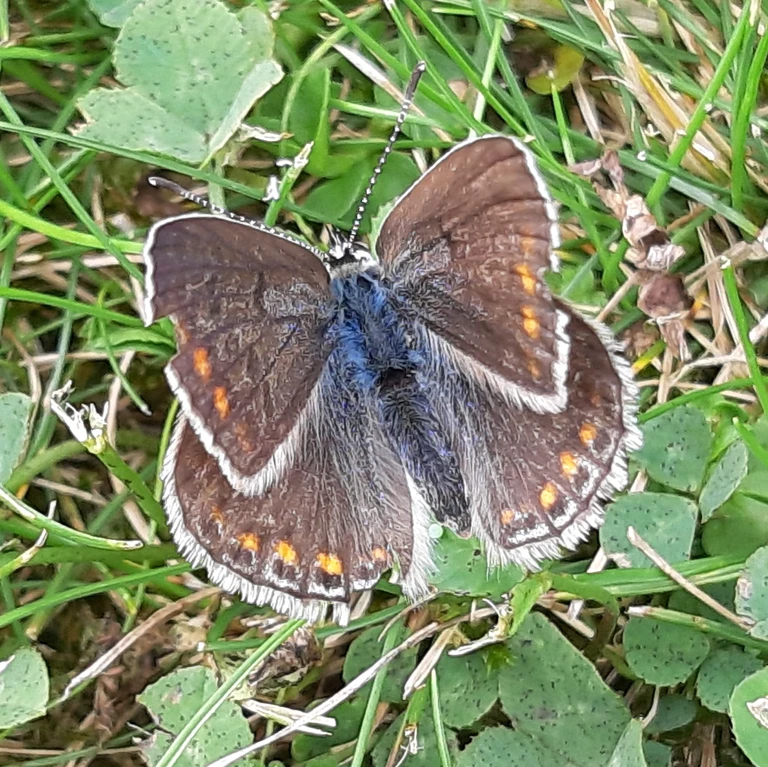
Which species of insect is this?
Polyommatus icarus
